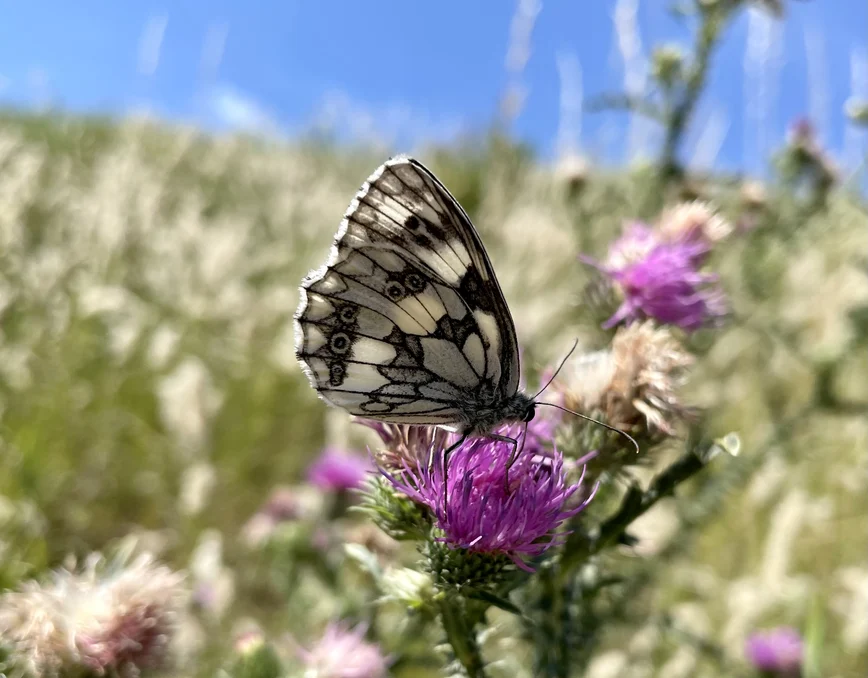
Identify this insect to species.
Melanargia galathea
